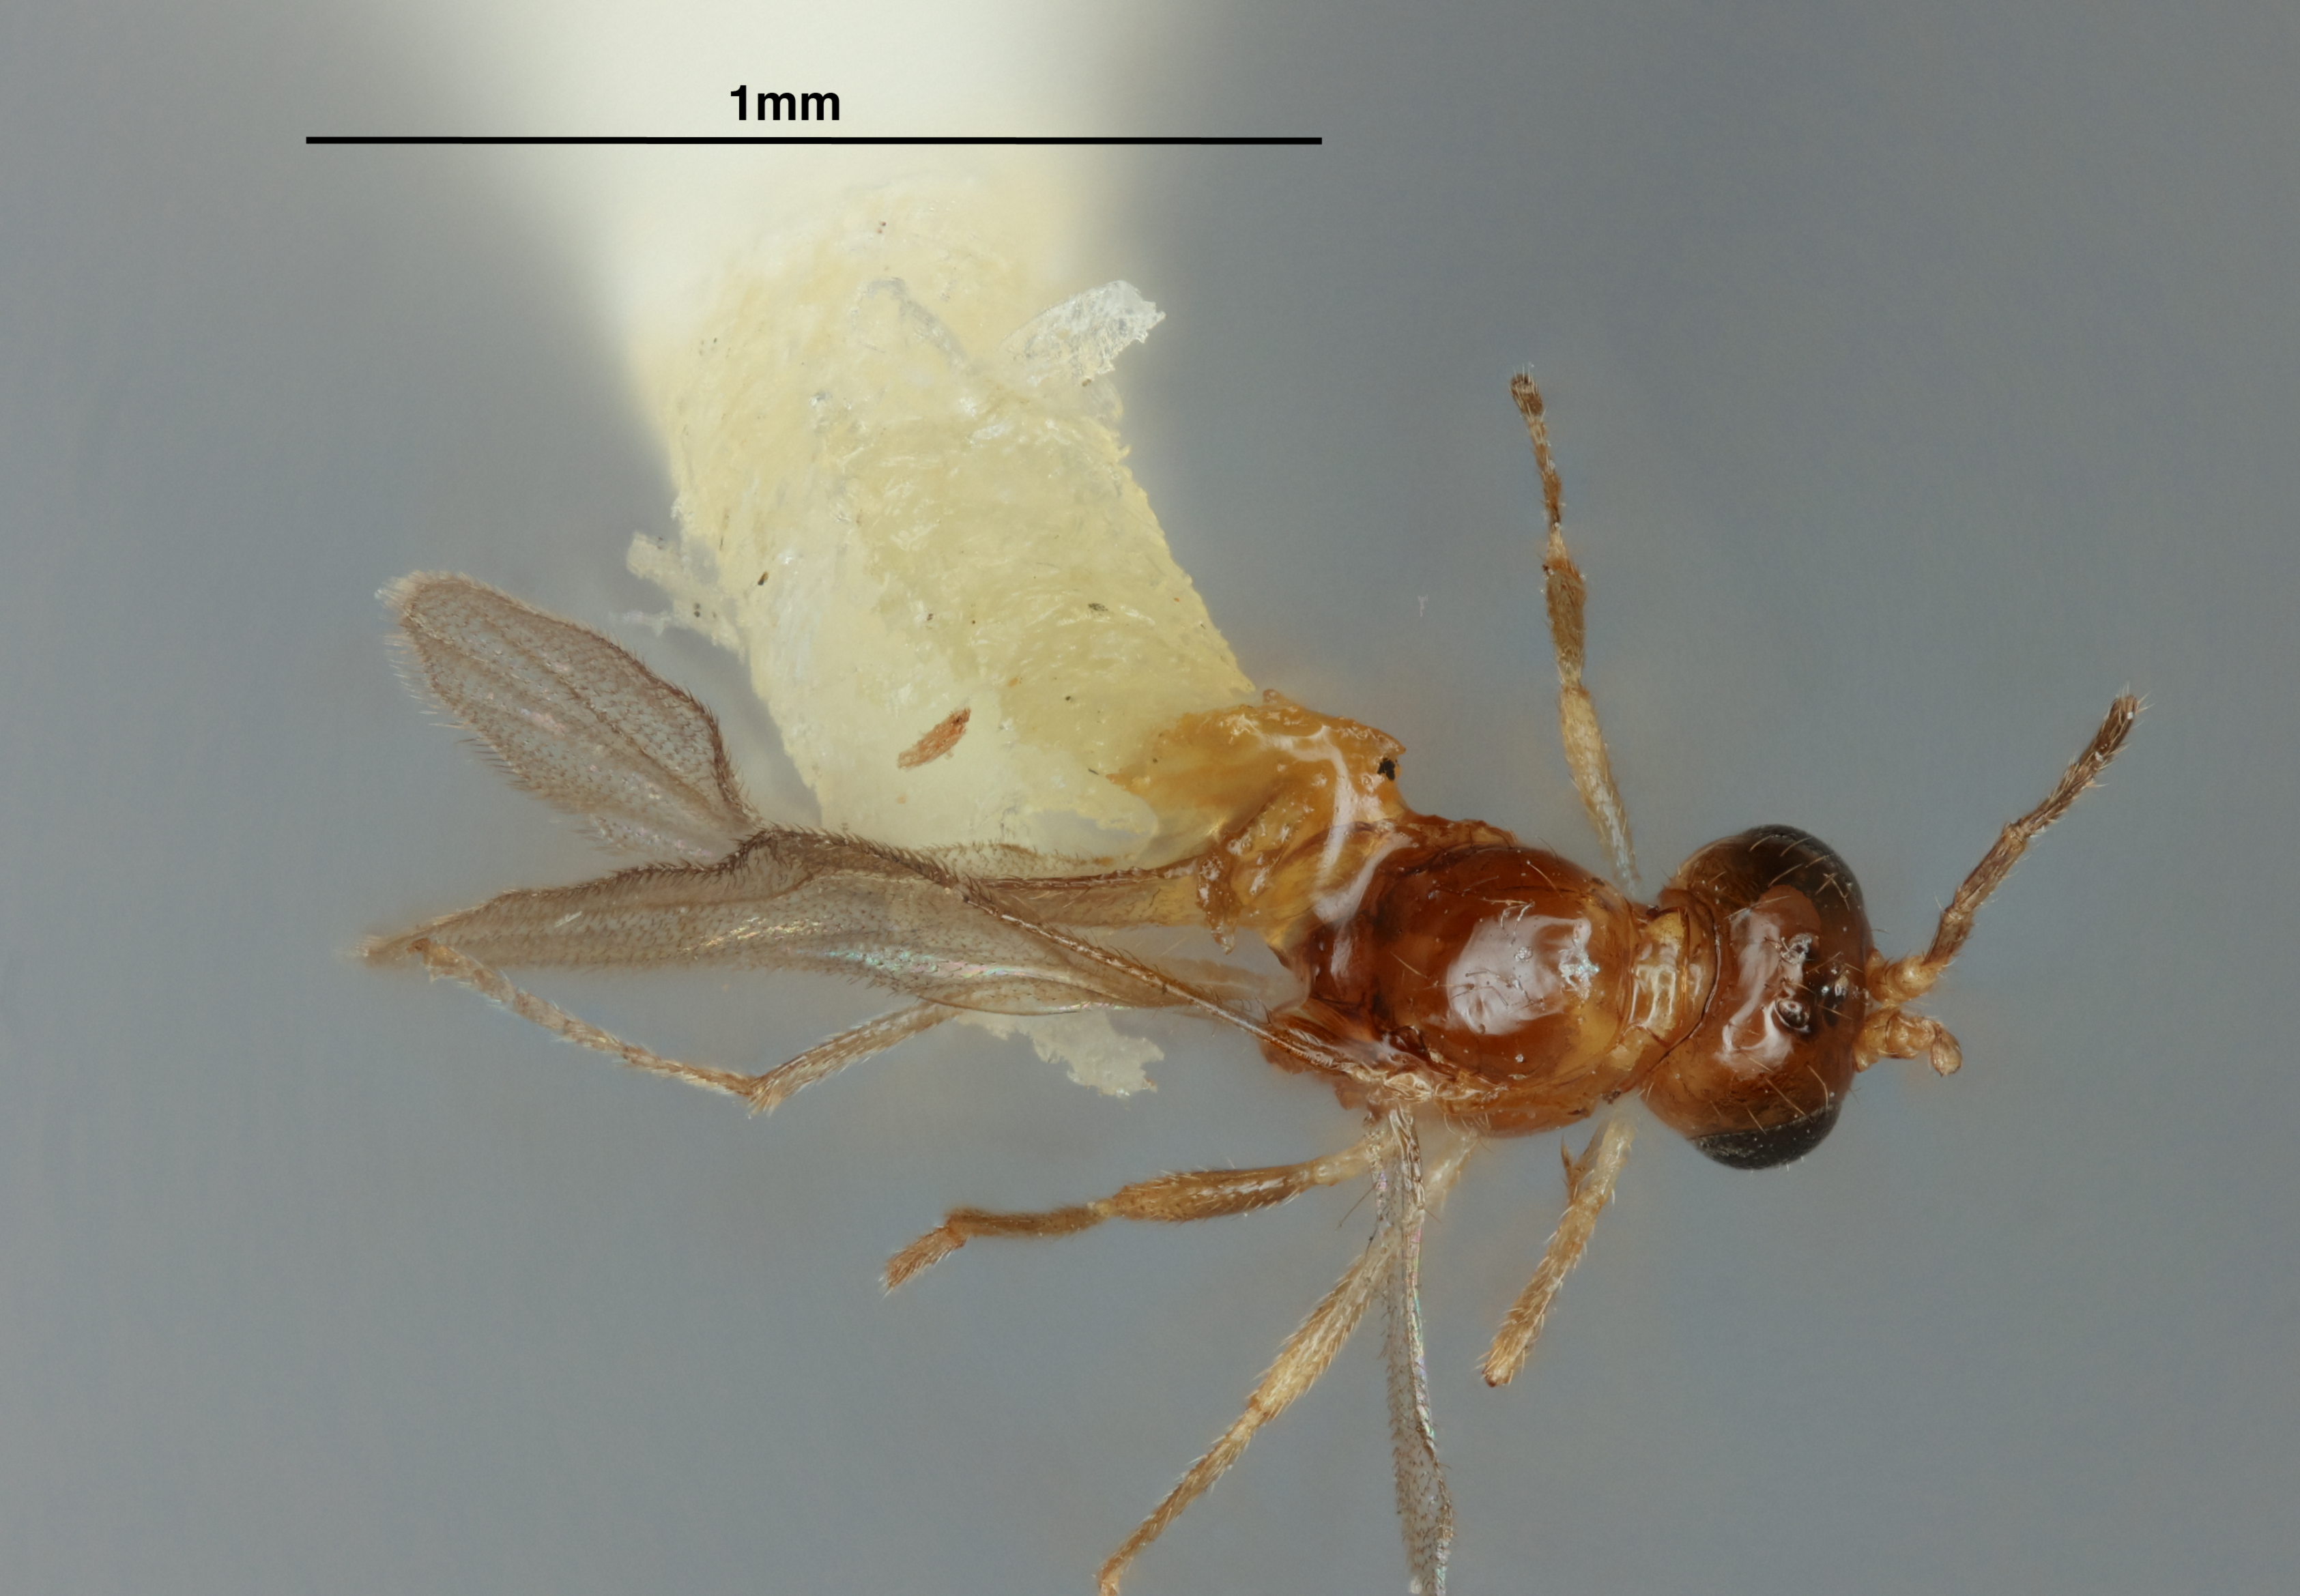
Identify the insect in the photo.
Lipolexis scutellaris
